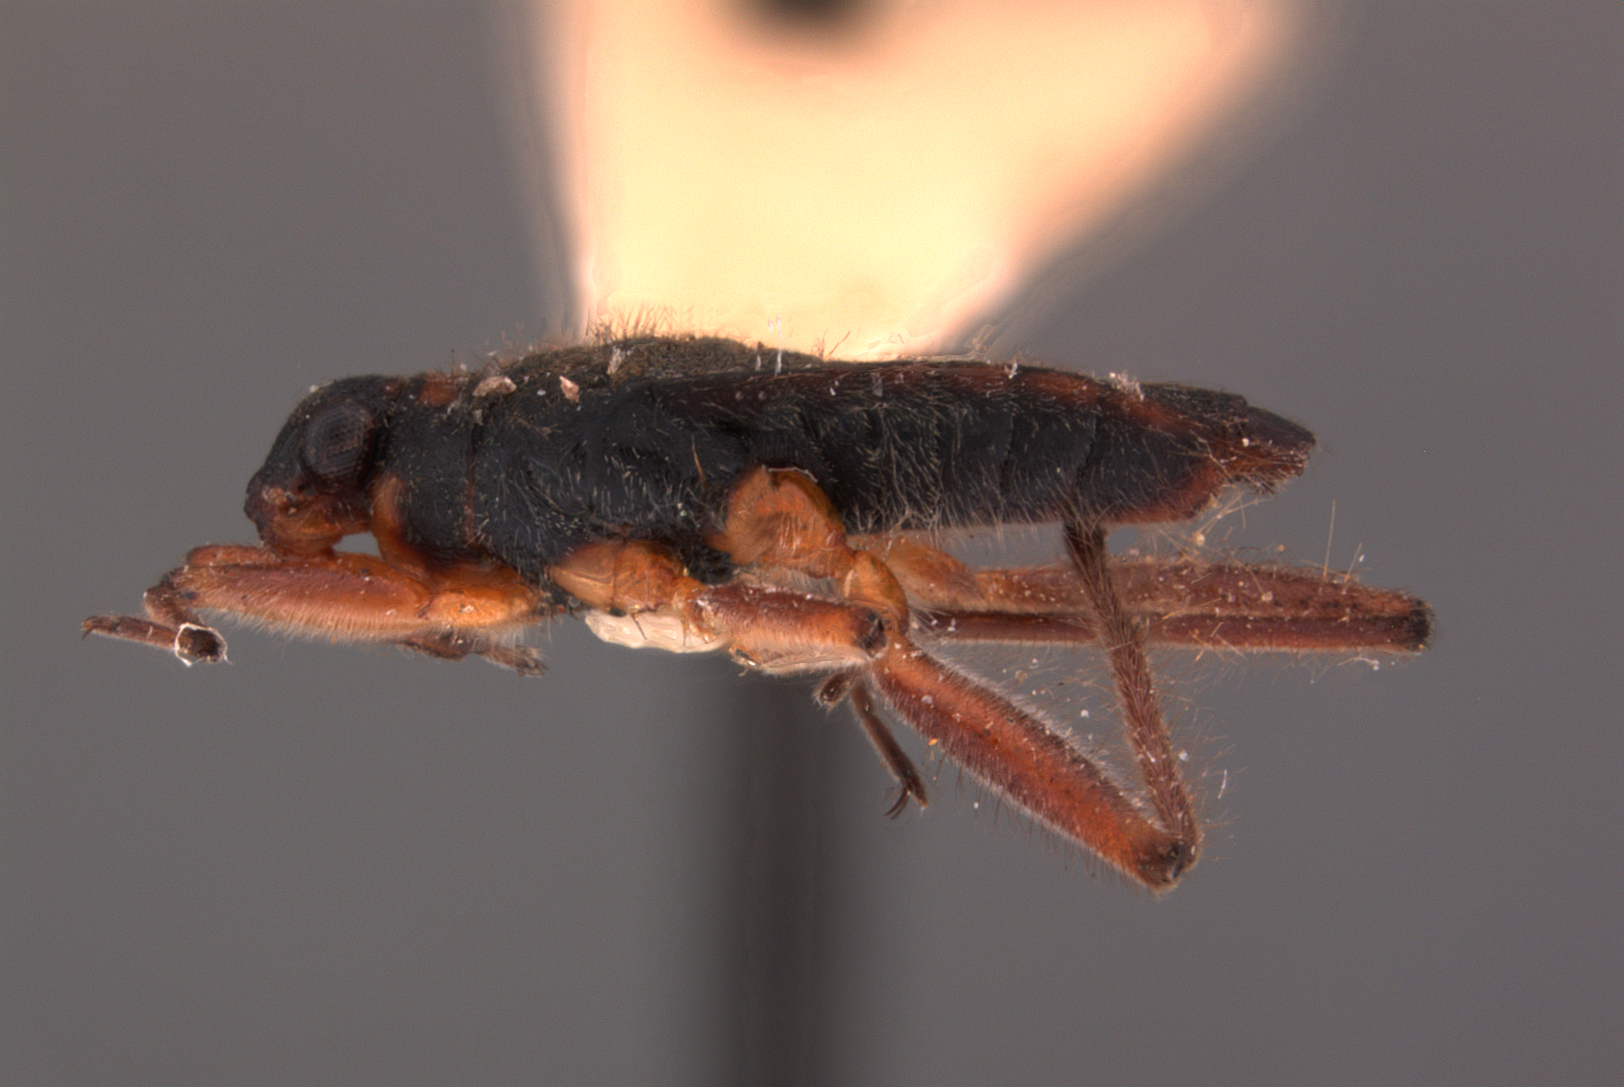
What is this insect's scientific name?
Microvelia irrasa
